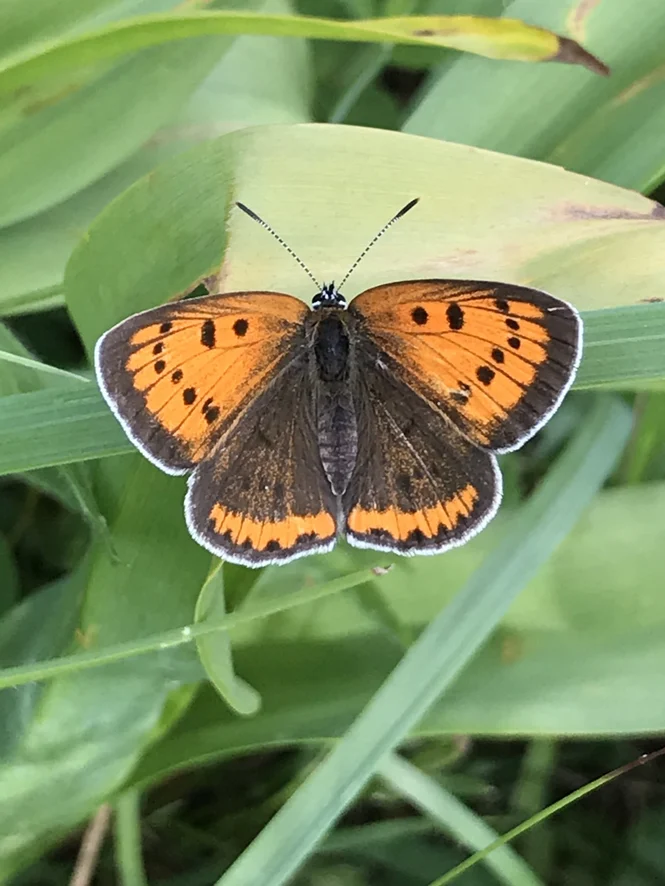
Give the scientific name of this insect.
Lycaena dispar
